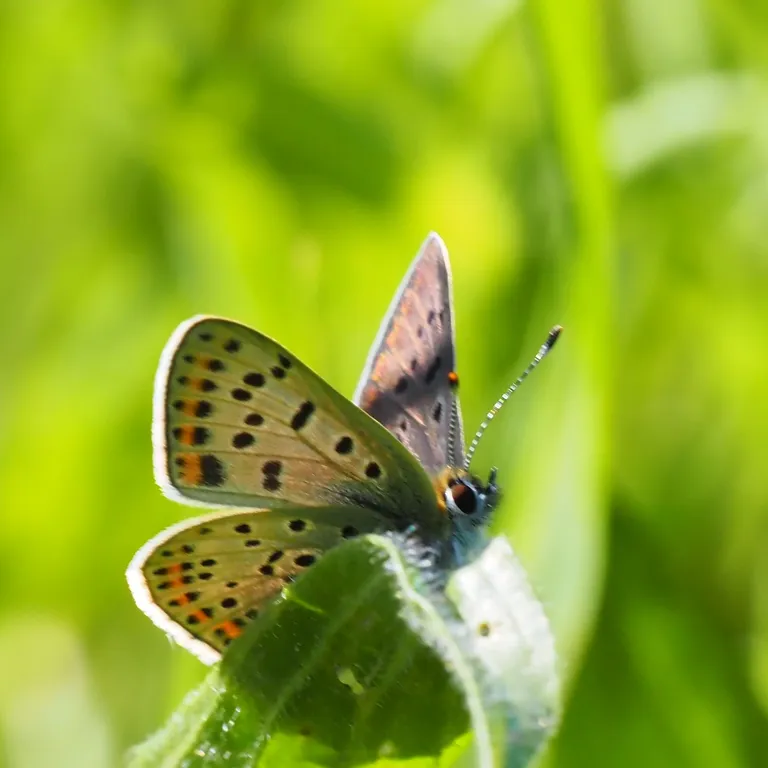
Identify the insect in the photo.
Lycaena tityrus (also Loweia tityrus)
